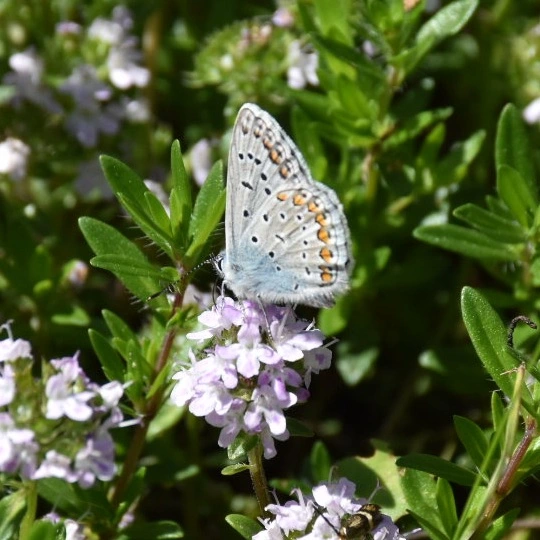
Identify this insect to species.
Polyommatus icarus
